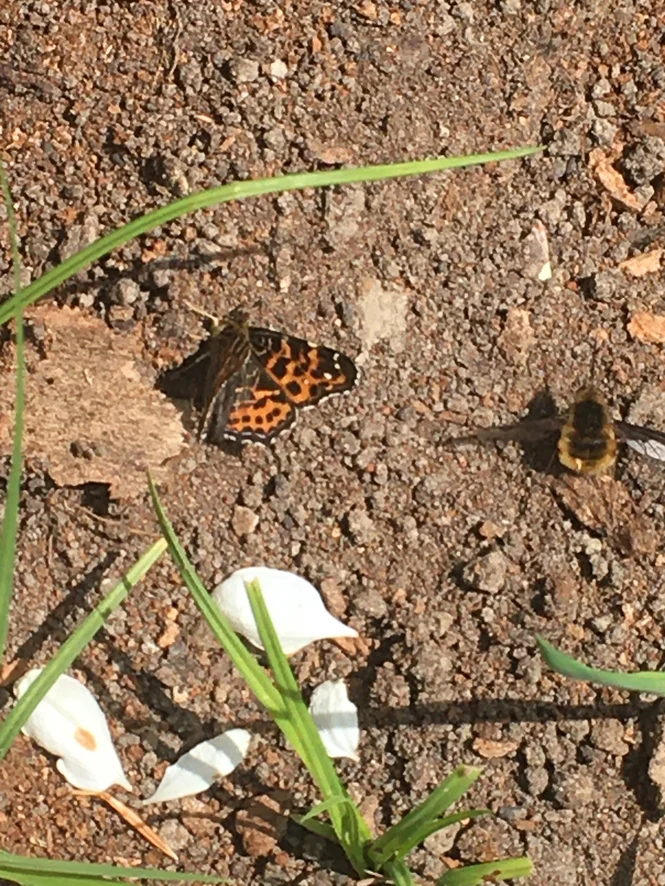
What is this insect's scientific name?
Araschnia levana
